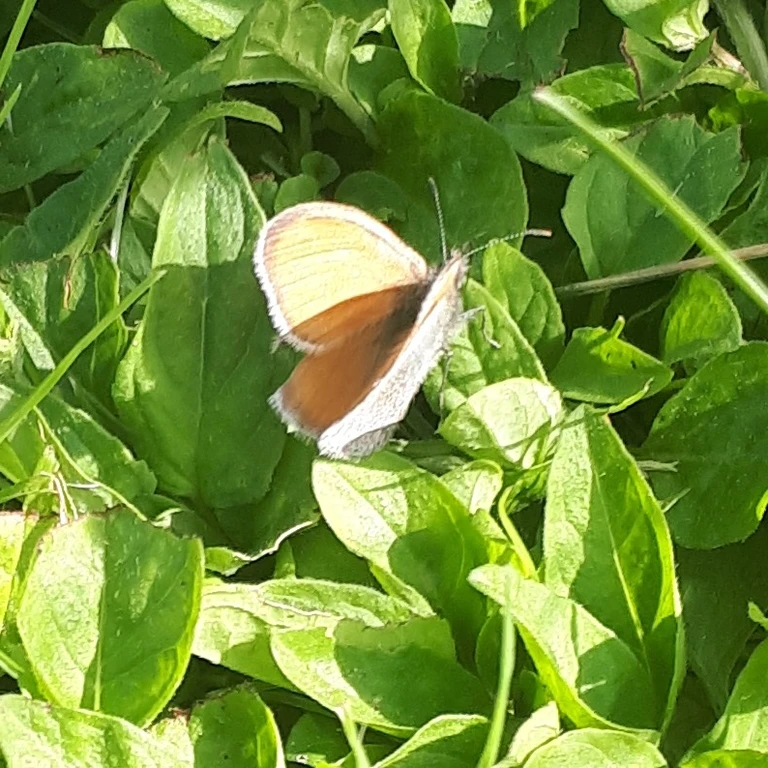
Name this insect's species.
Coenonympha pamphilus
